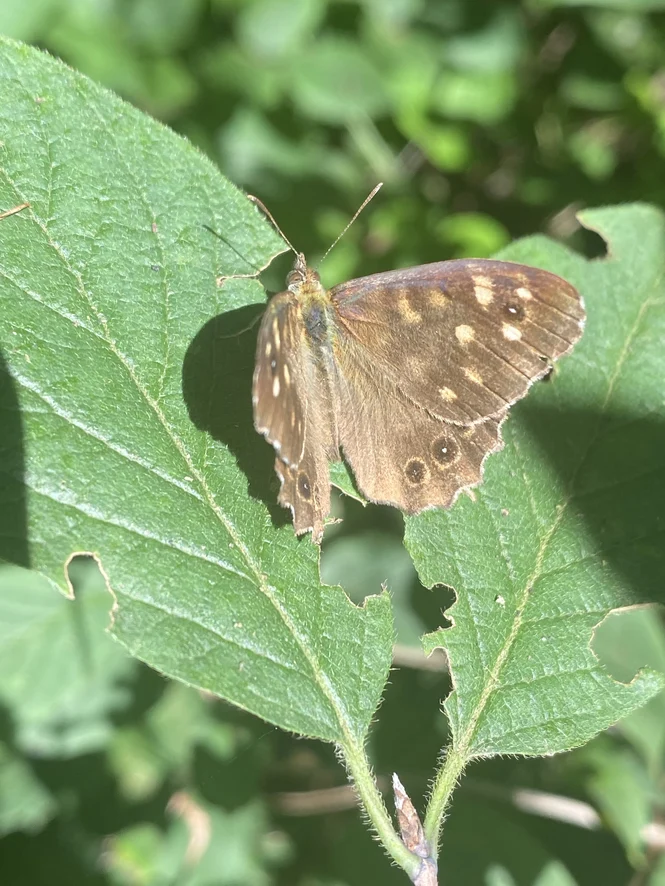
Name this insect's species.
Pararge aegeria
